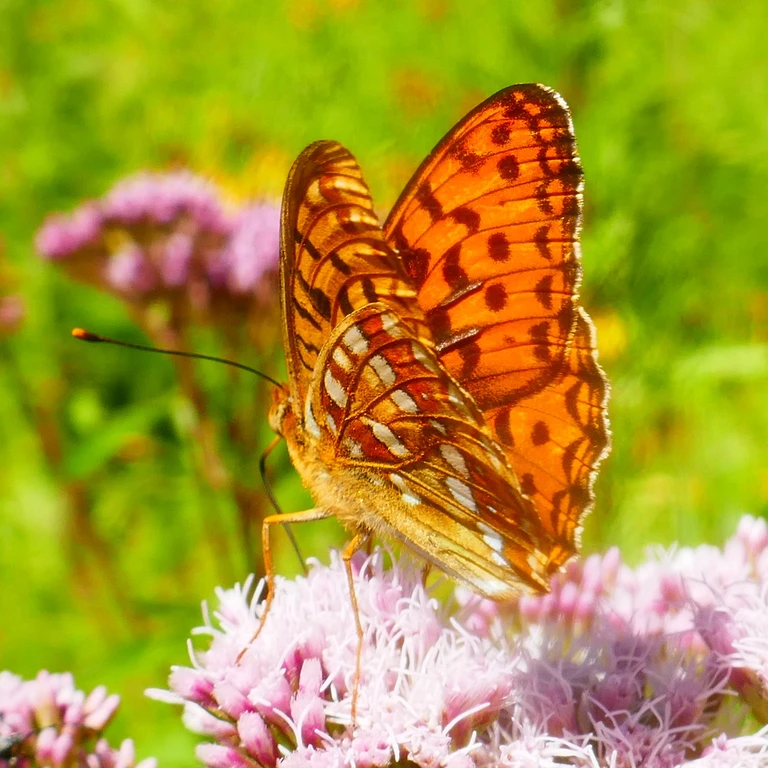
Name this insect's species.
Fabriciana adippe
